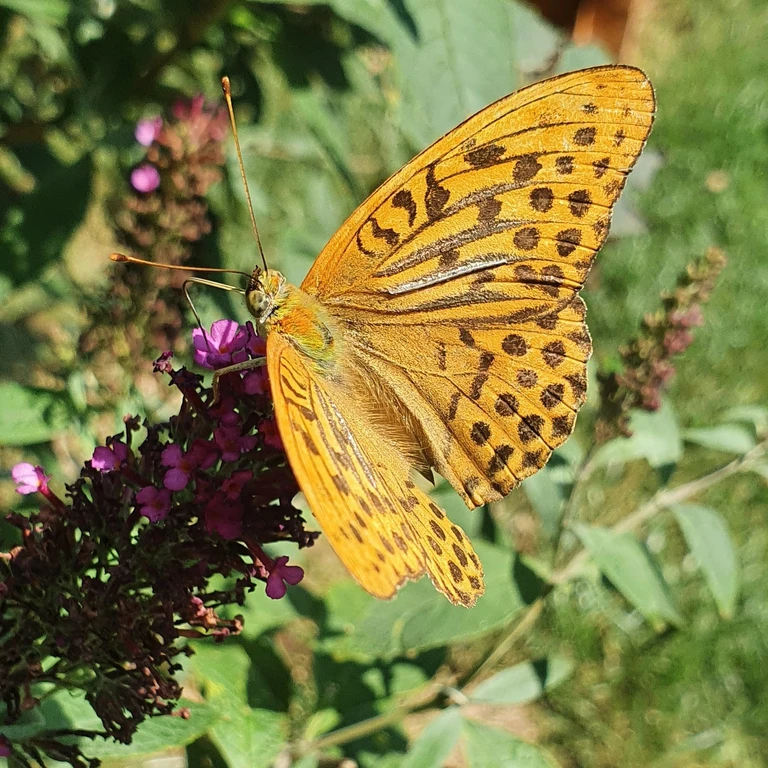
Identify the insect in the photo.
Argynnis paphia
